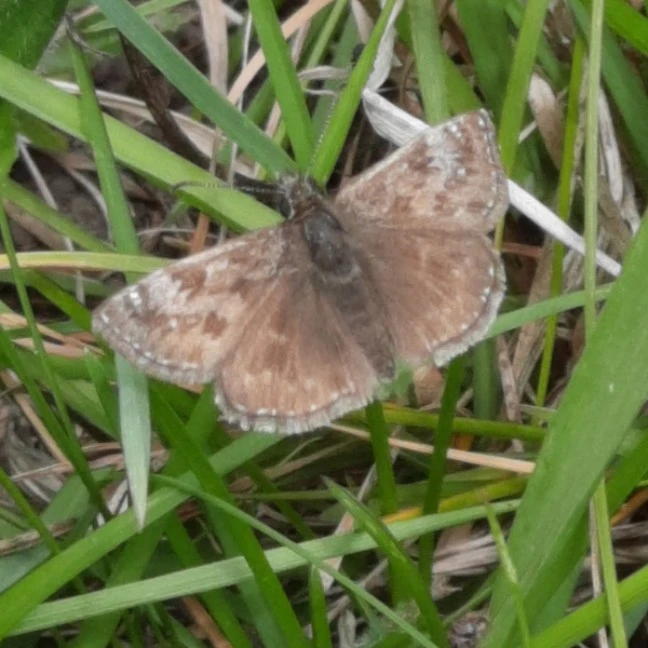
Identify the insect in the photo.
Erynnis tages
